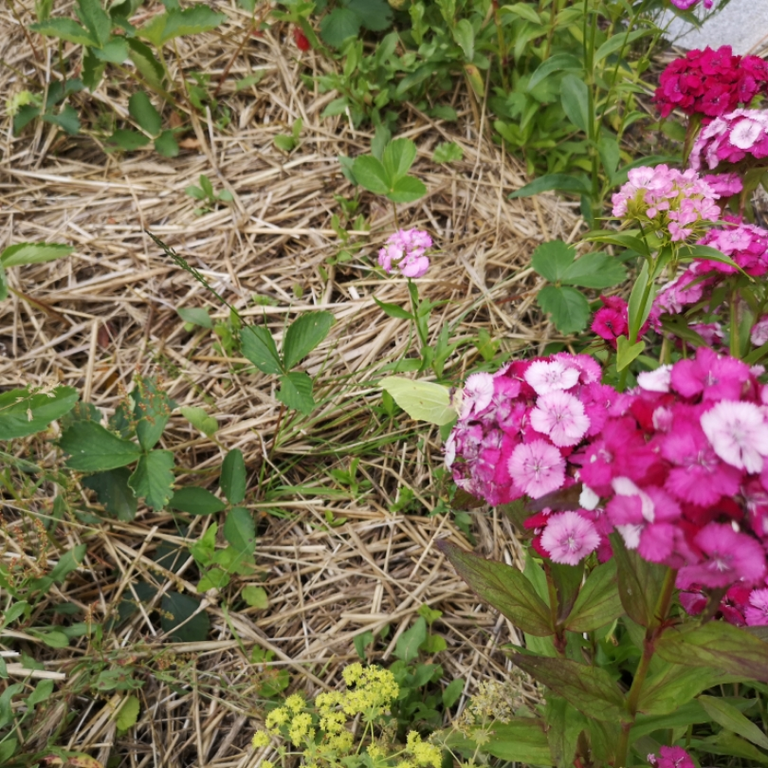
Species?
Gonepteryx rhamni
